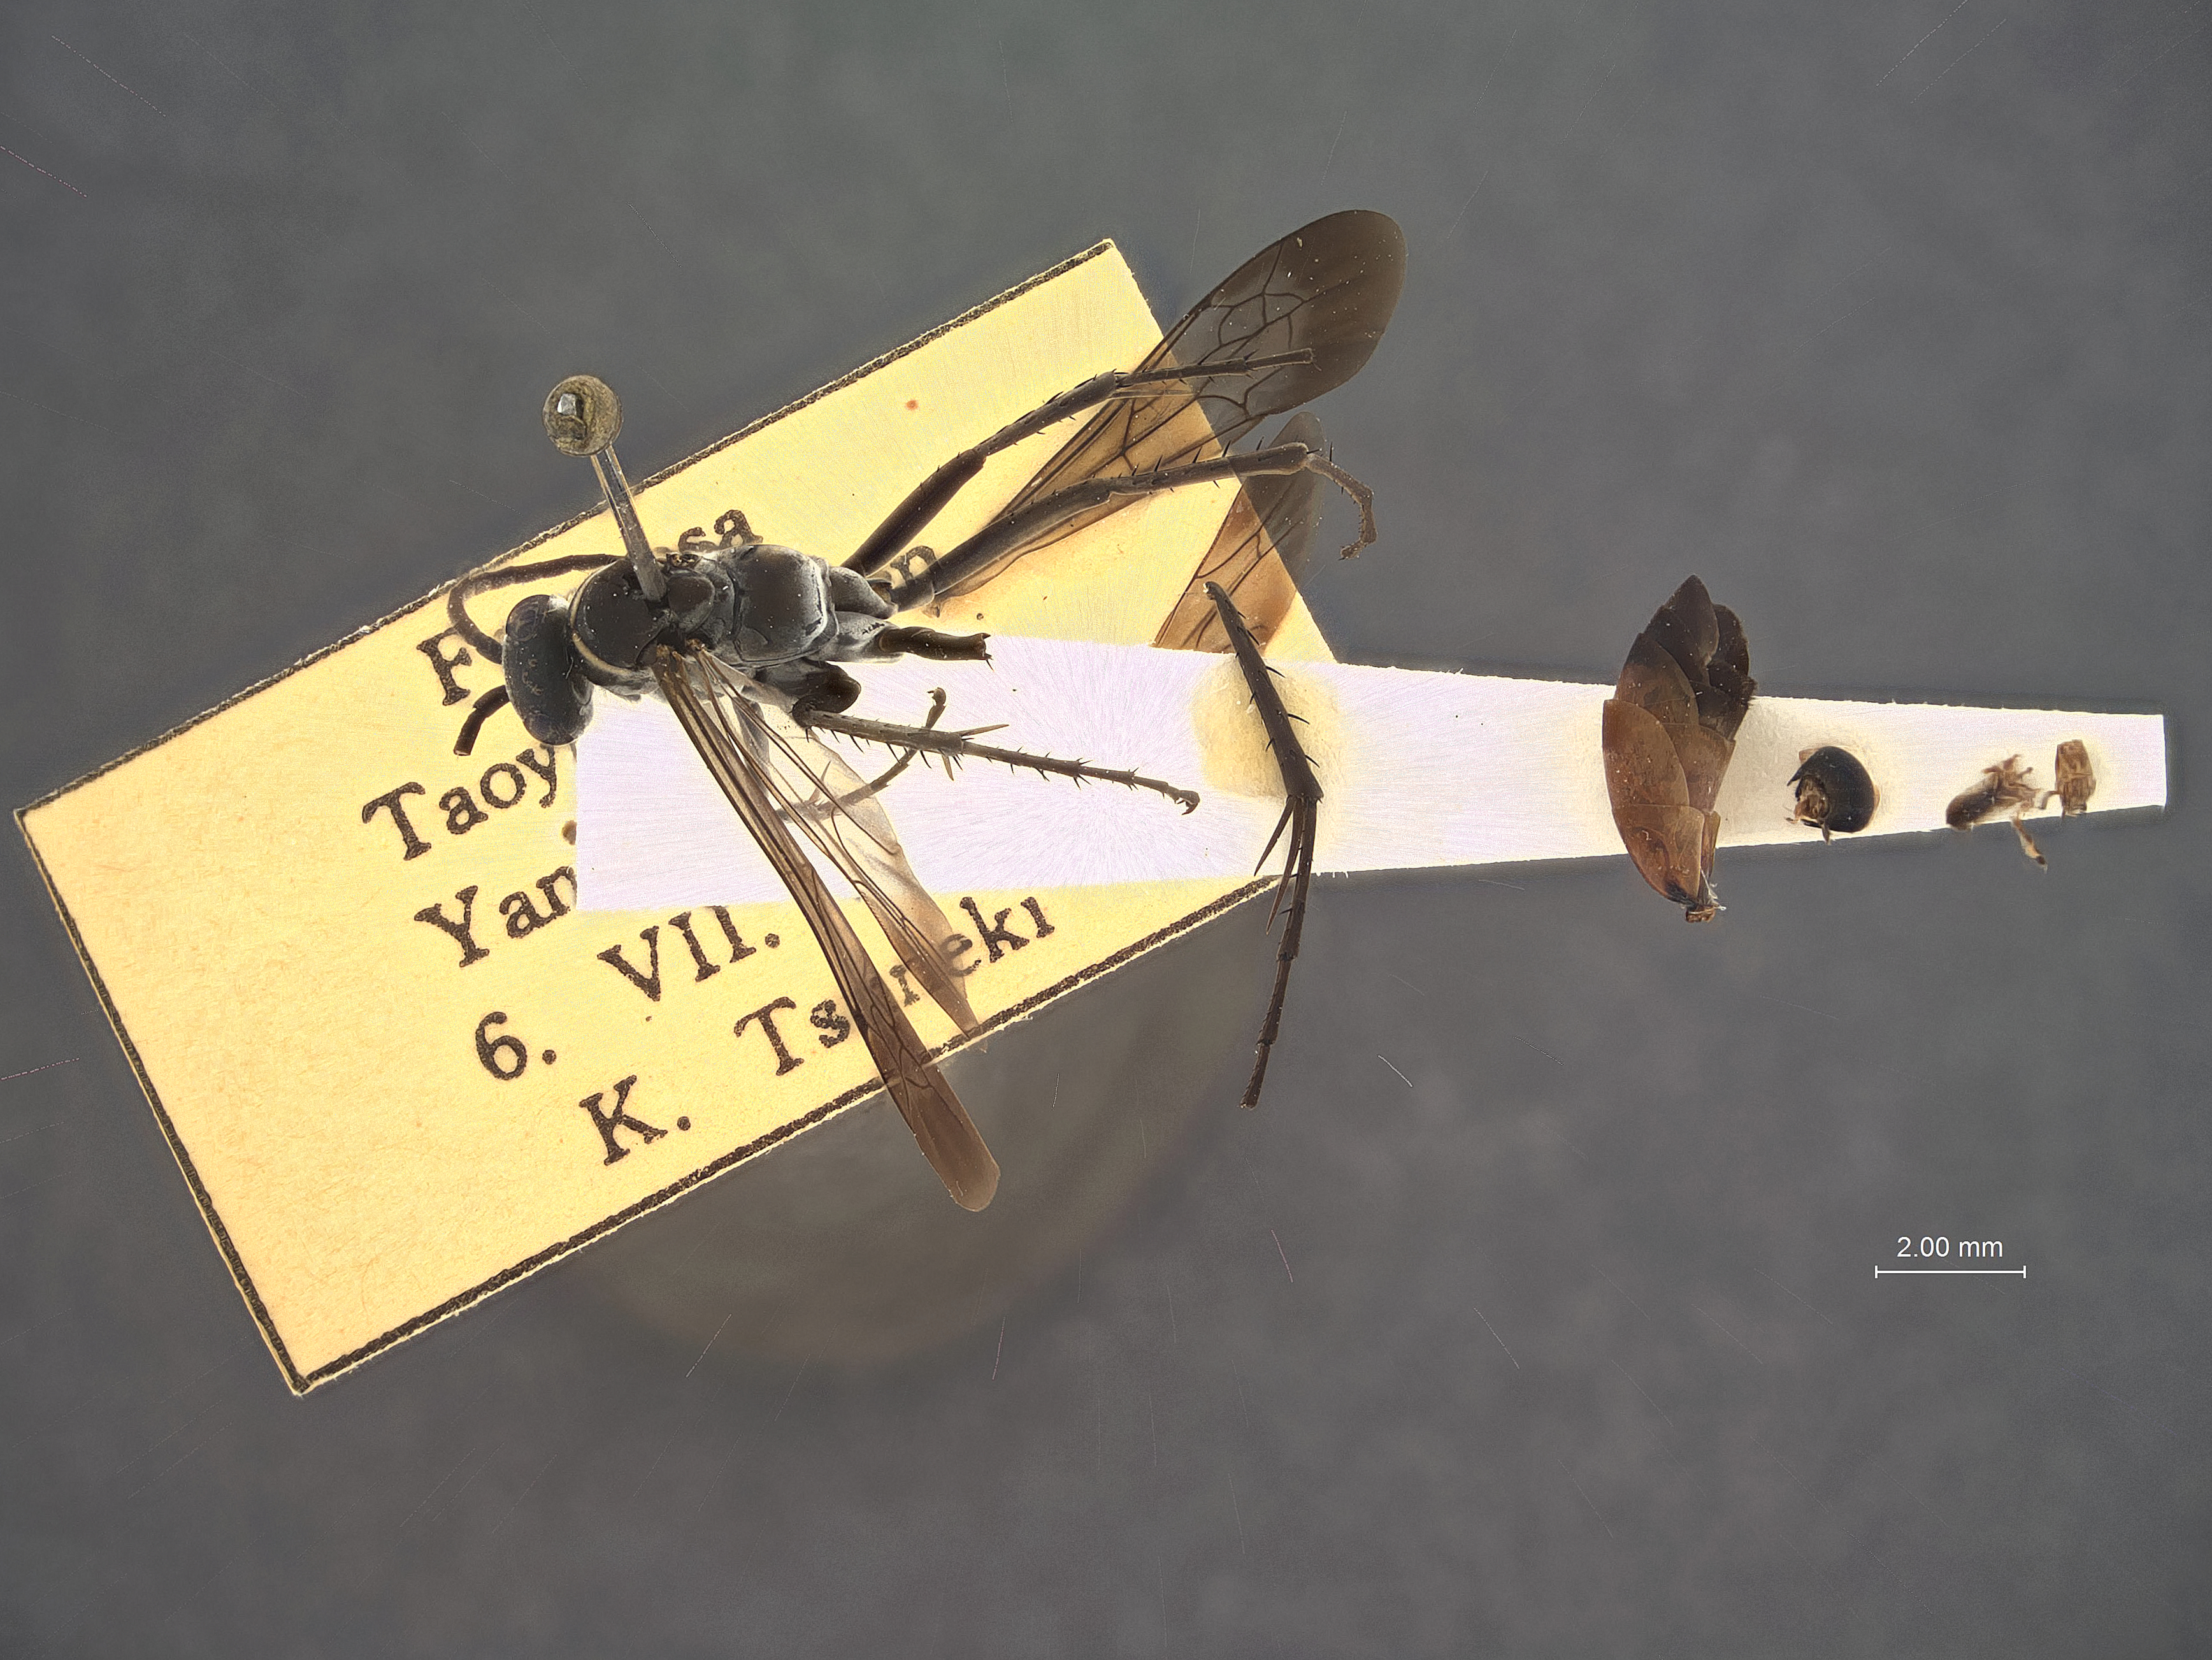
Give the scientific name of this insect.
Anoplius formosanus
